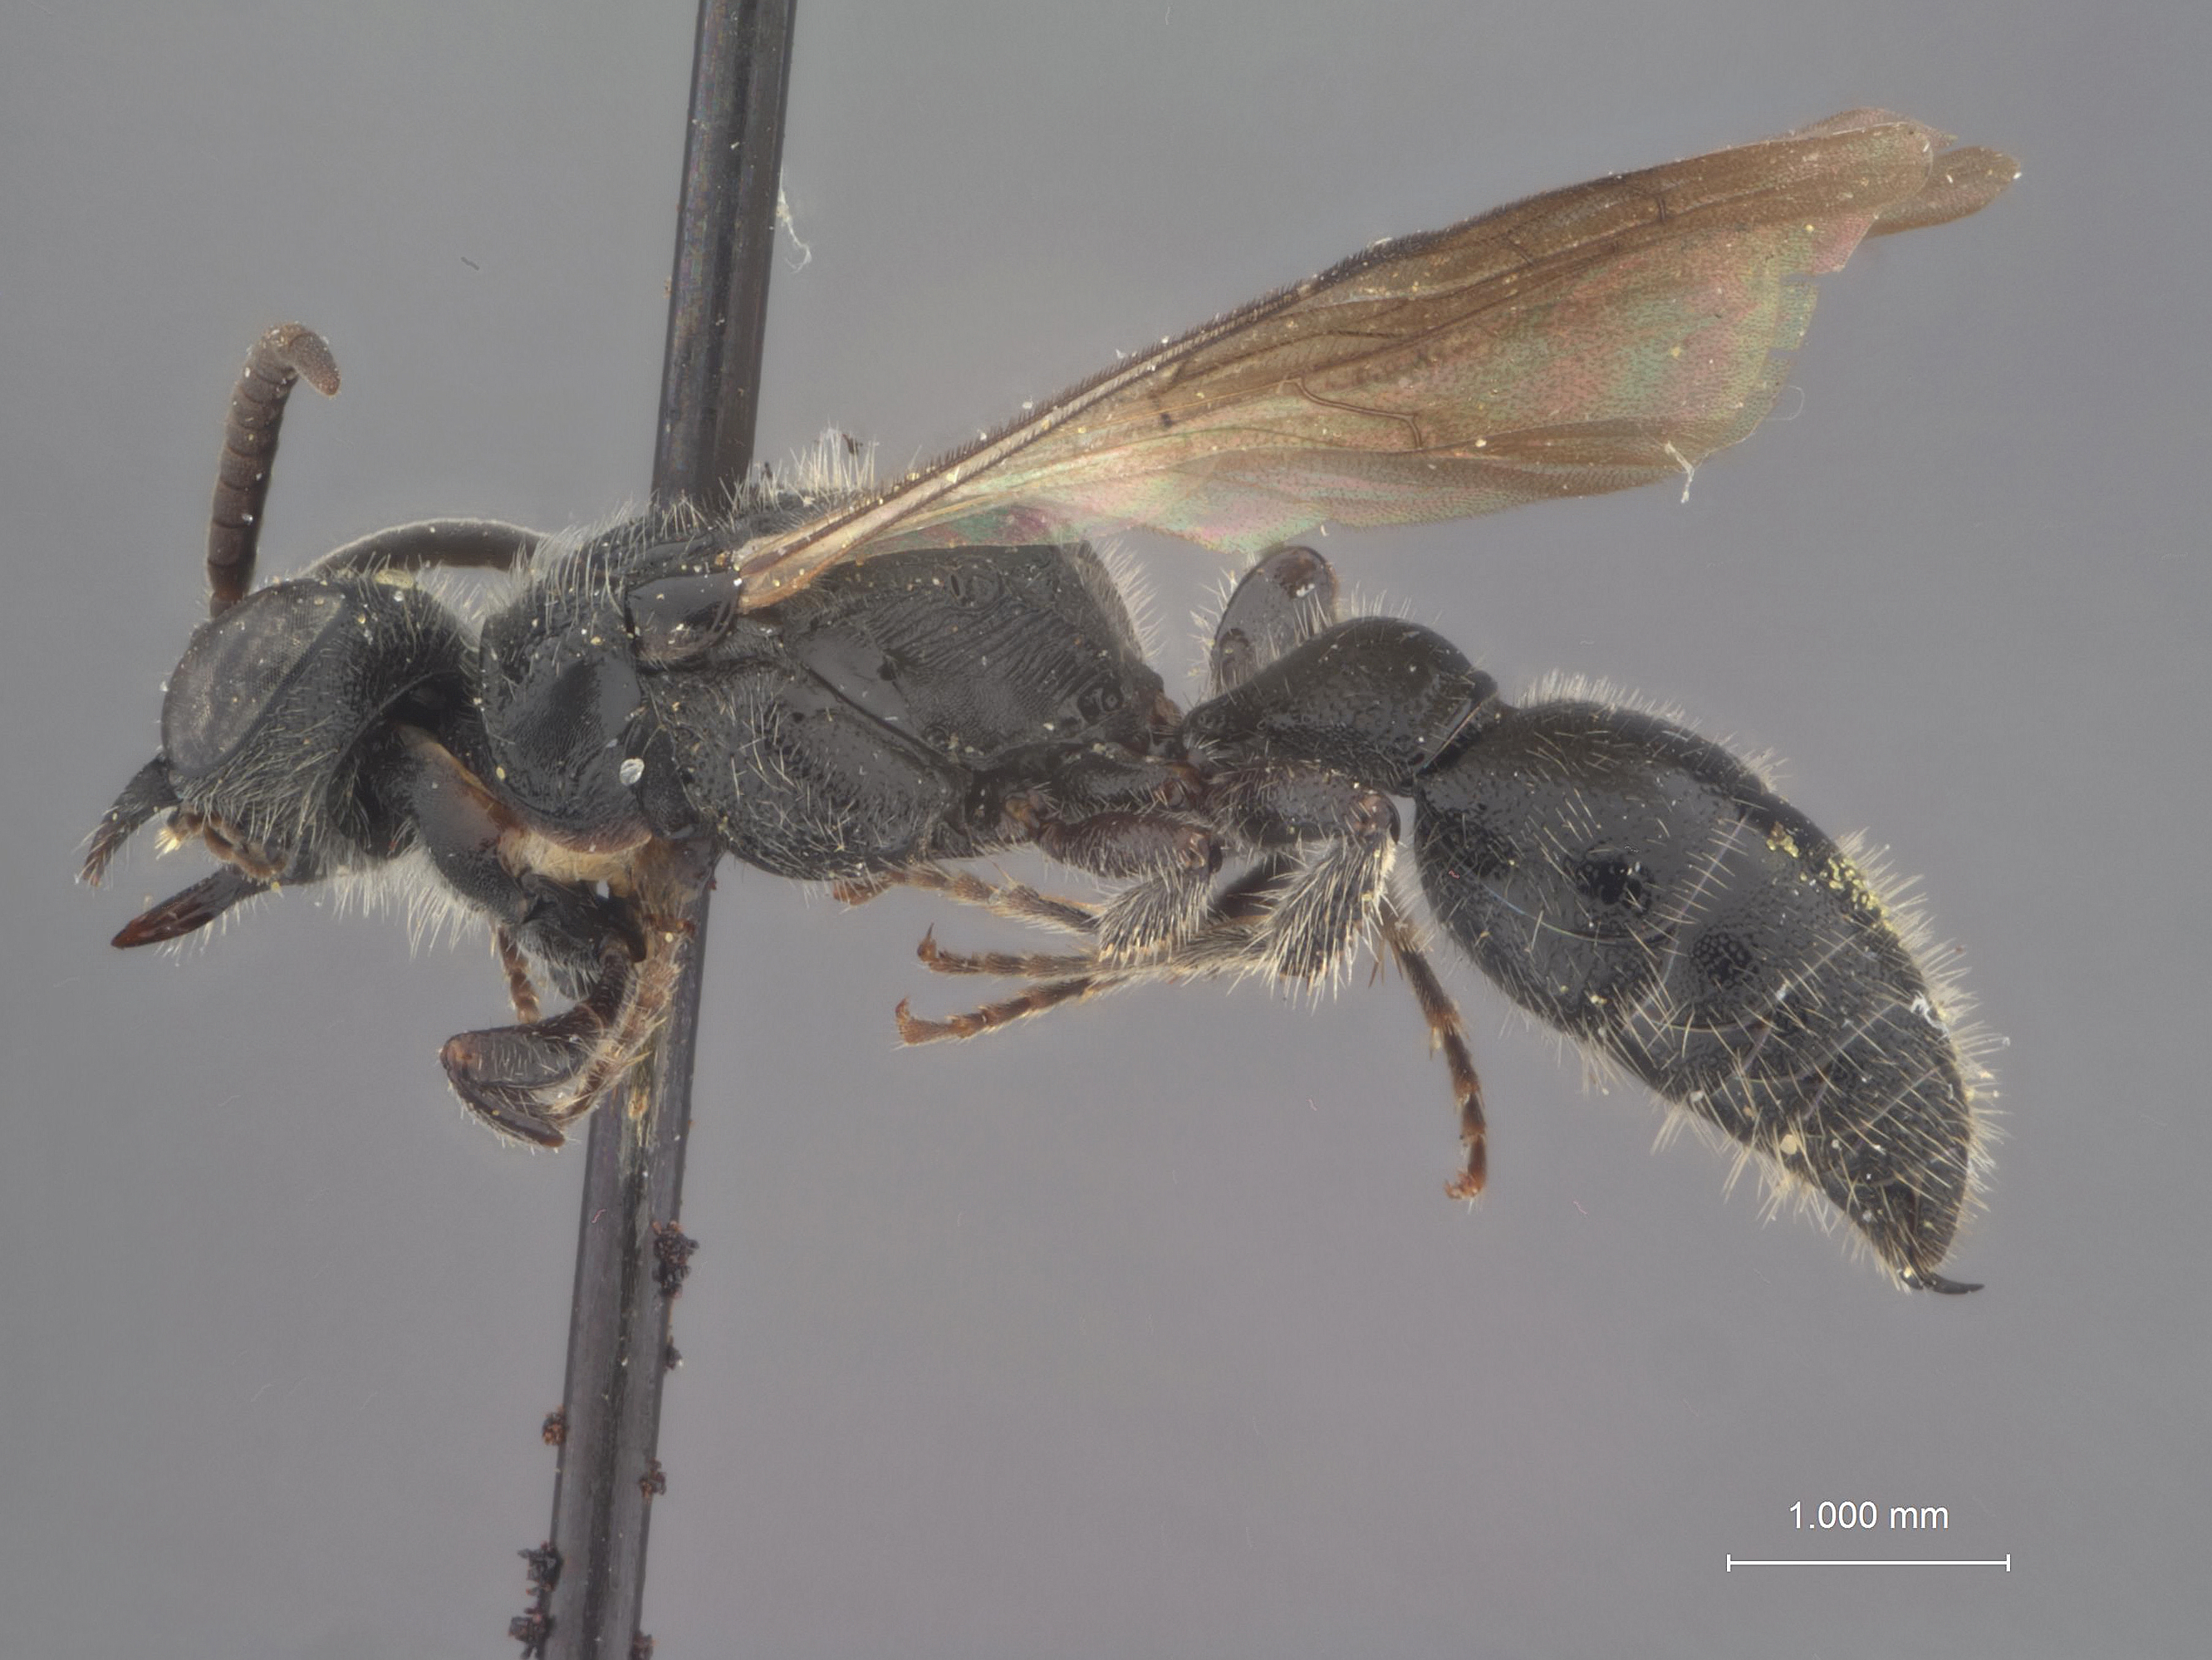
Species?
Tiphia bryophila
